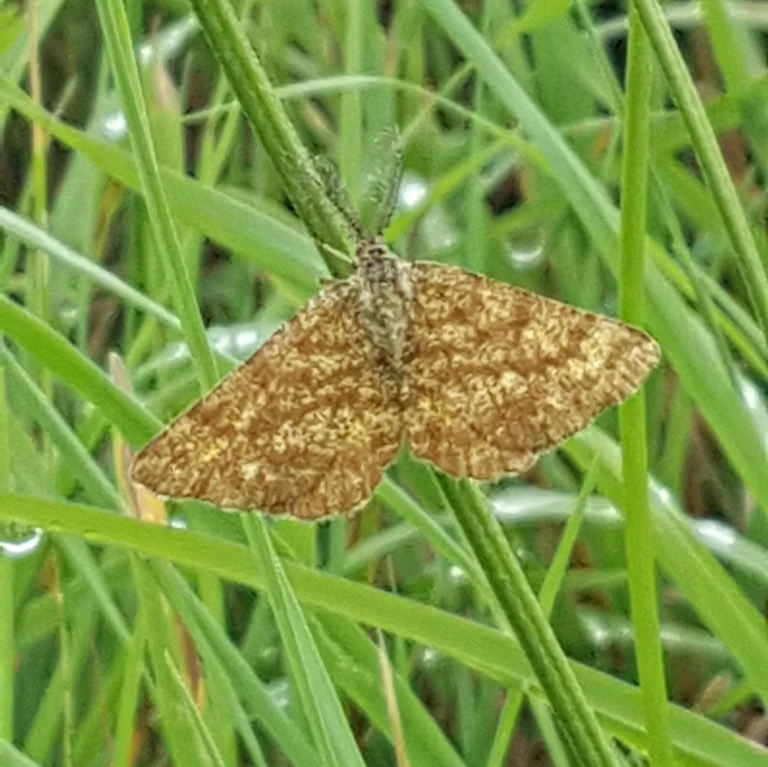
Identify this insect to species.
Ematurga atomaria
